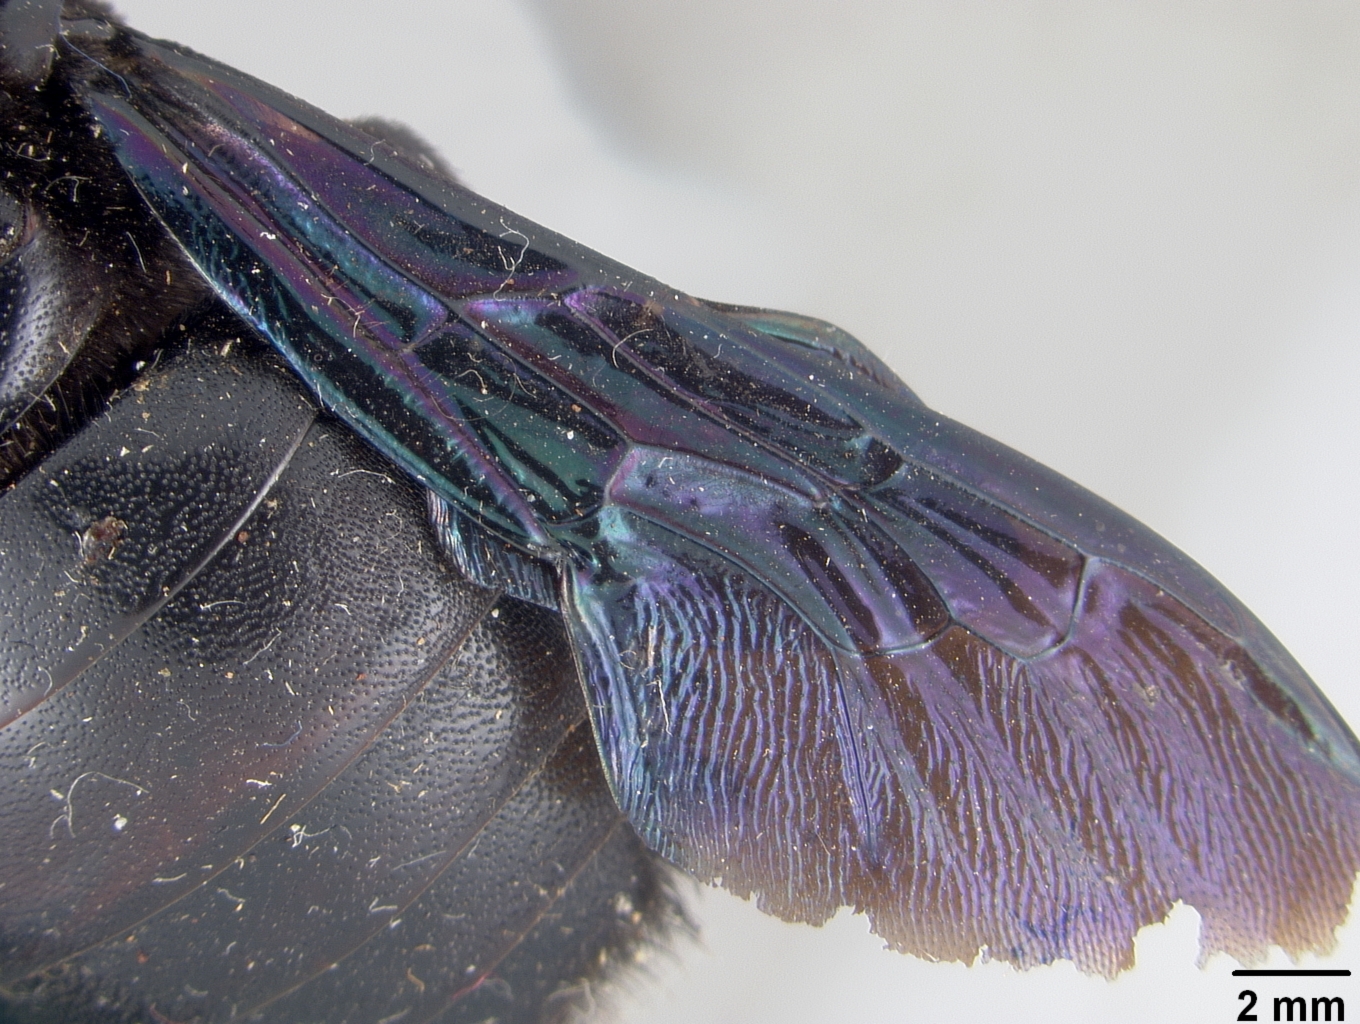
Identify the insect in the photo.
Mesotrichia latipes
